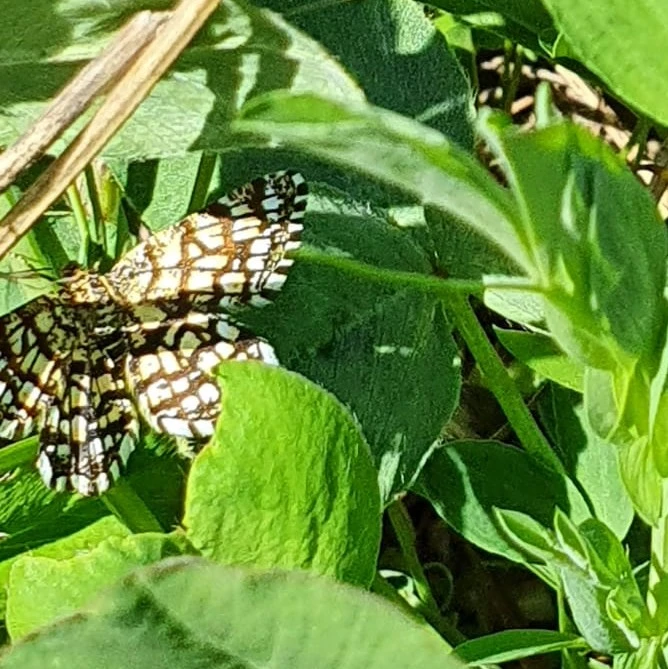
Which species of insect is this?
Chiasmia clathrata
